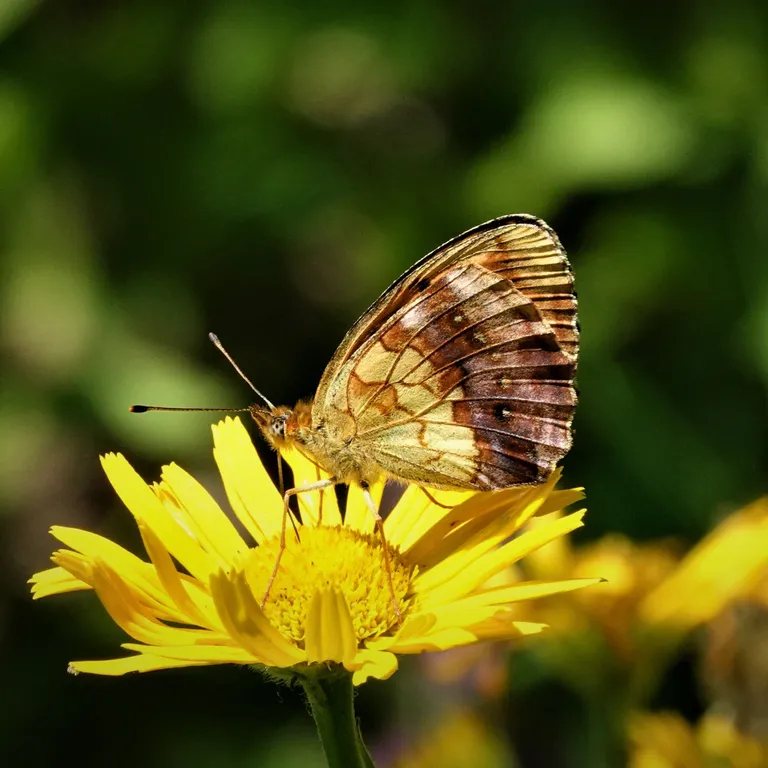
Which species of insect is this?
Brenthis daphne
